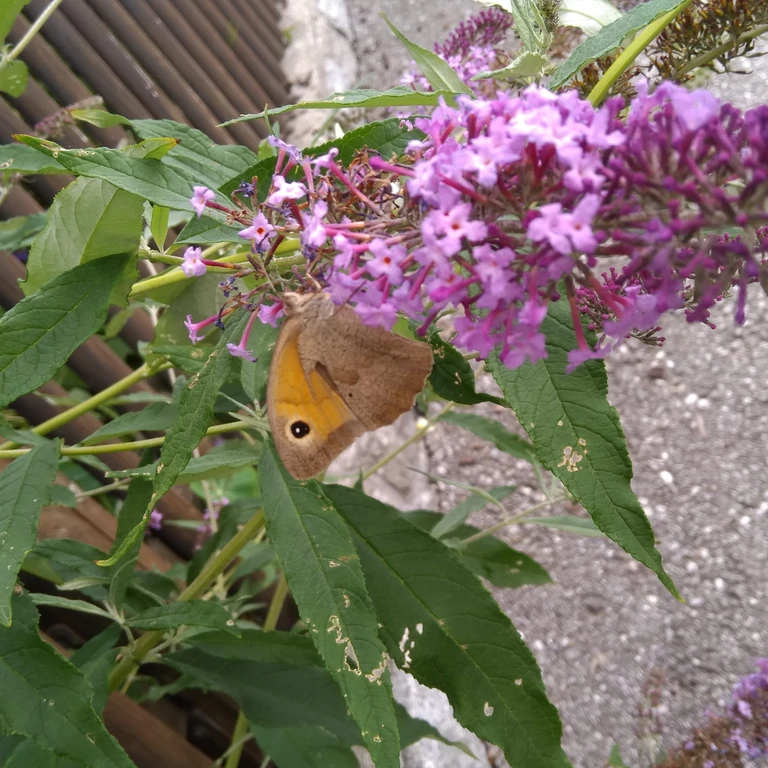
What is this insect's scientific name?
Maniola jurtina
